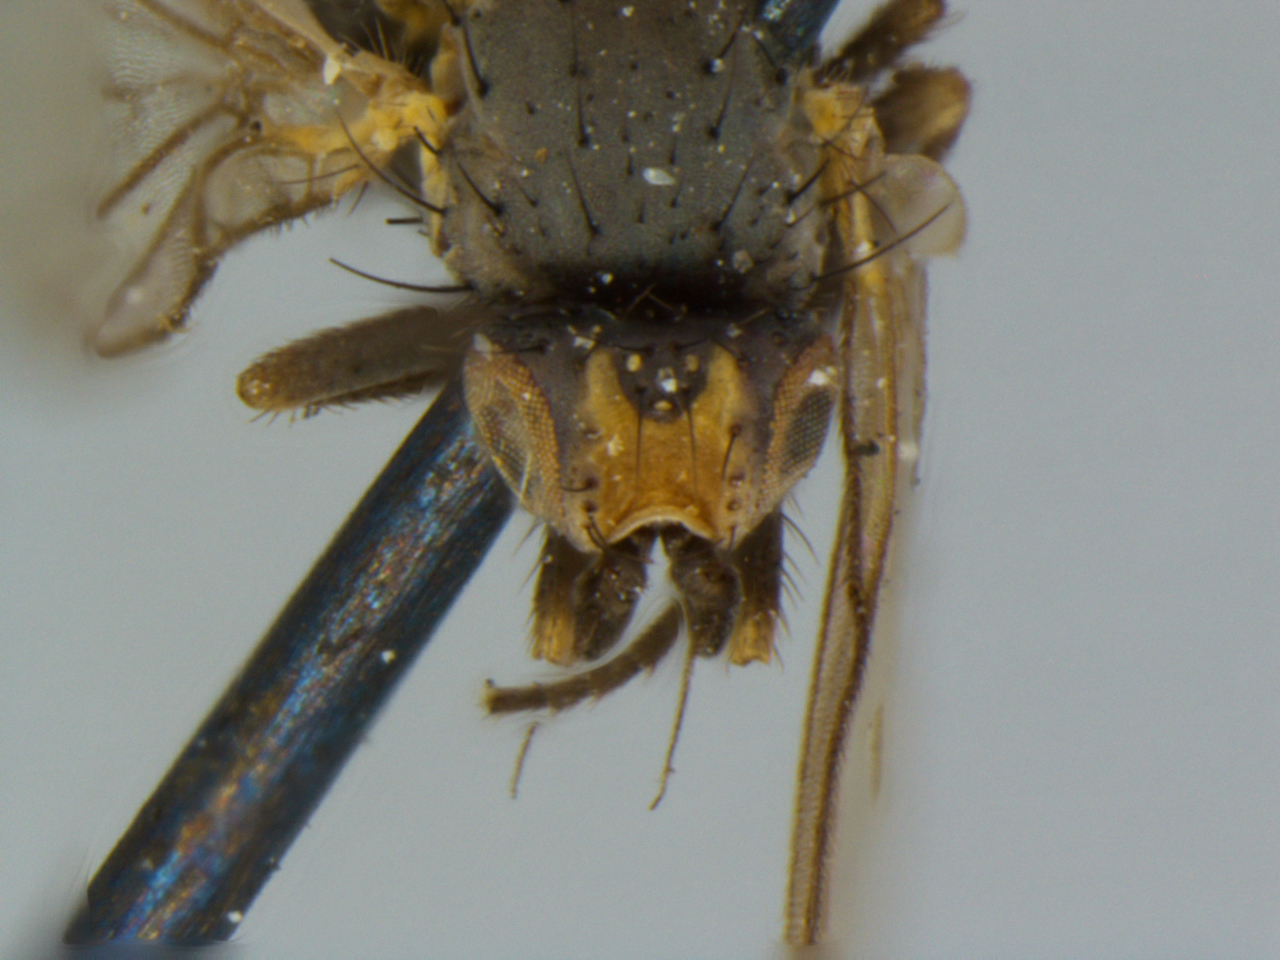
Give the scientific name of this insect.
Phytomyza marginalis
